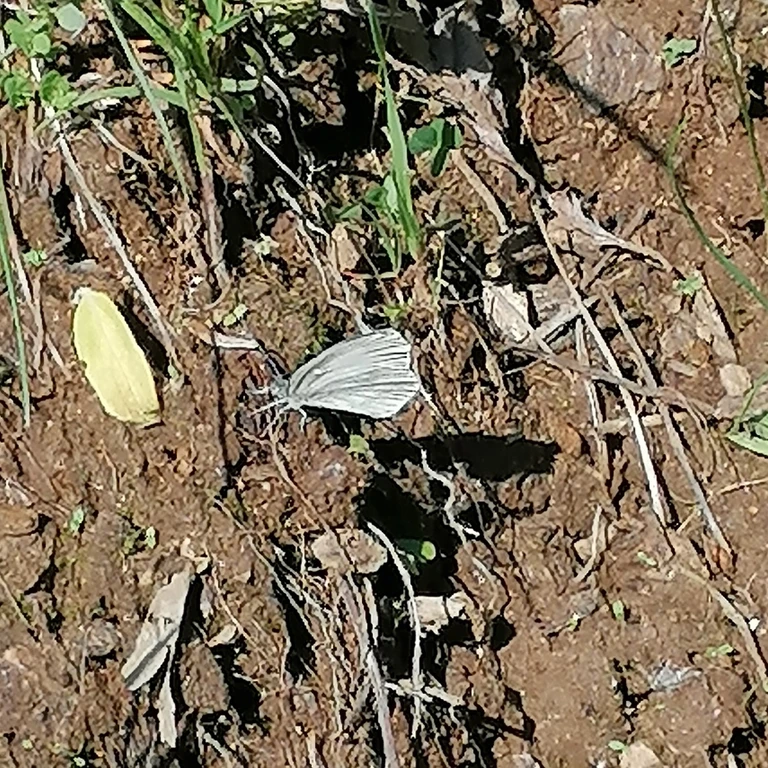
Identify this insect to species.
Leptidea sinapis/juvernica
